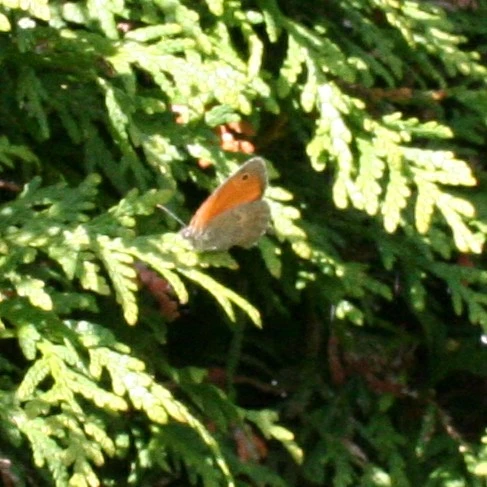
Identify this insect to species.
Coenonympha pamphilus
